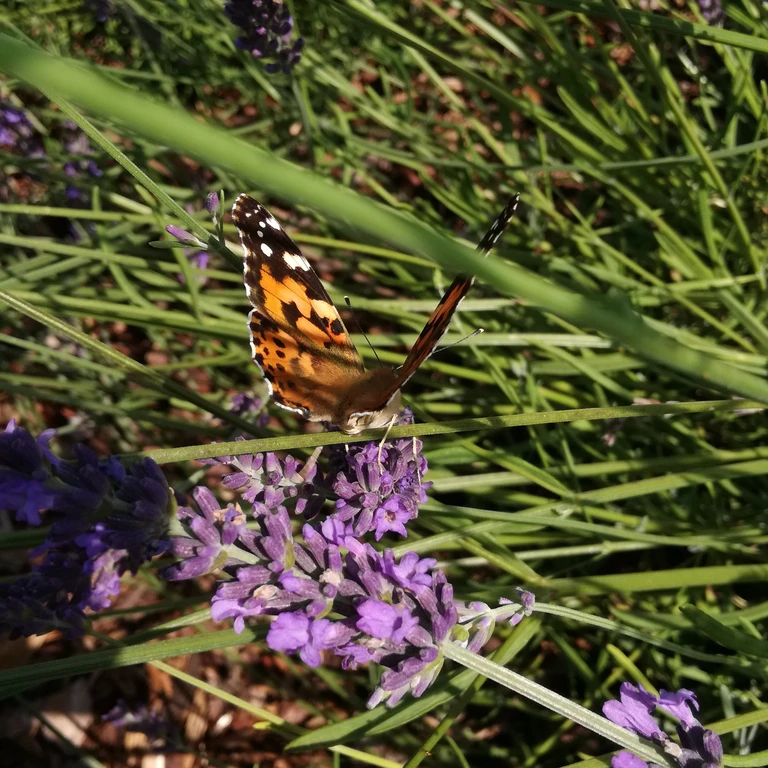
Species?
Vanessa cardui
